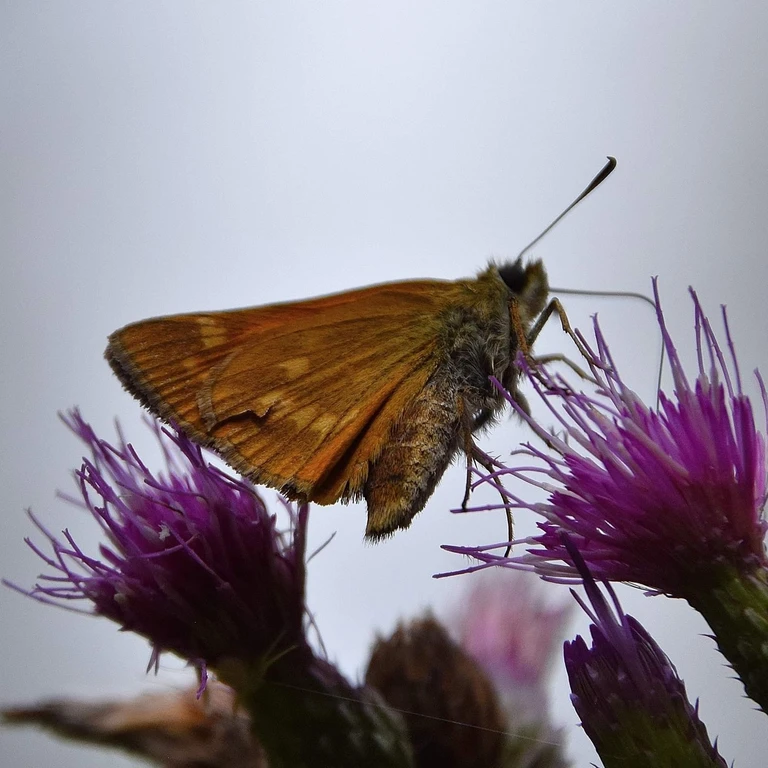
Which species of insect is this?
Ochlodes sylvanus (also Ochlodes venata)
